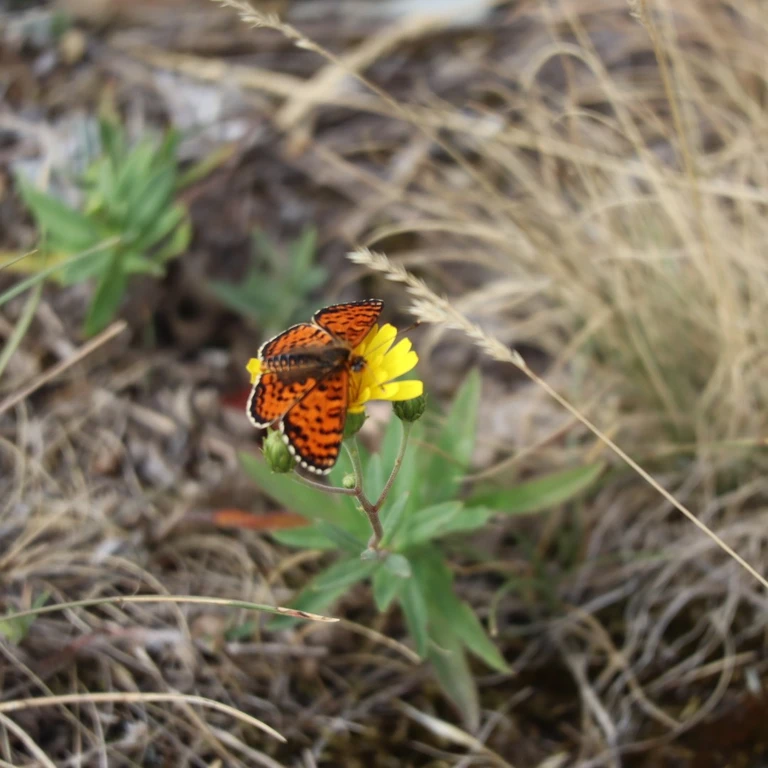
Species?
Melitaea didyma
